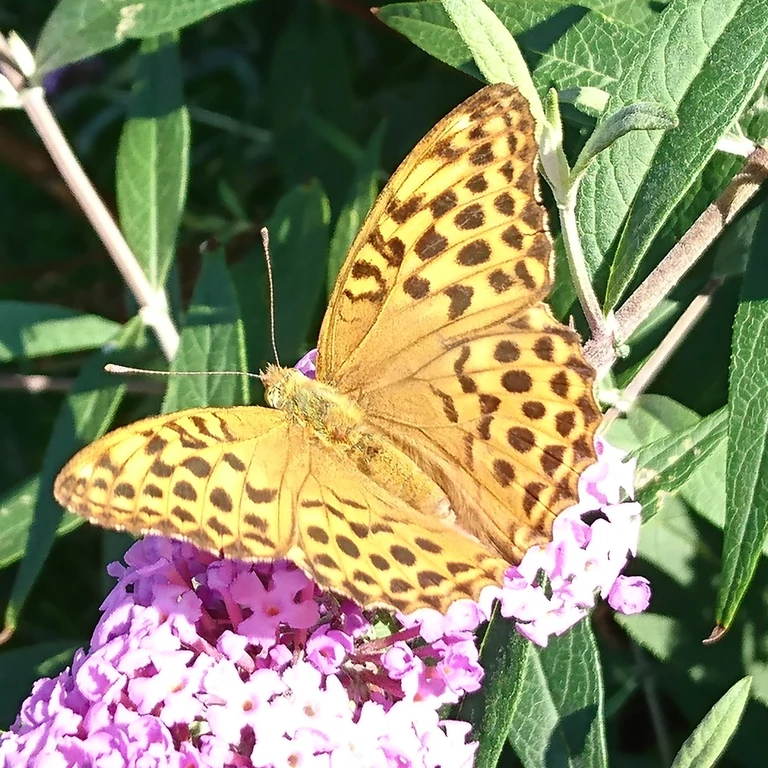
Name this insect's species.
Argynnis paphia
